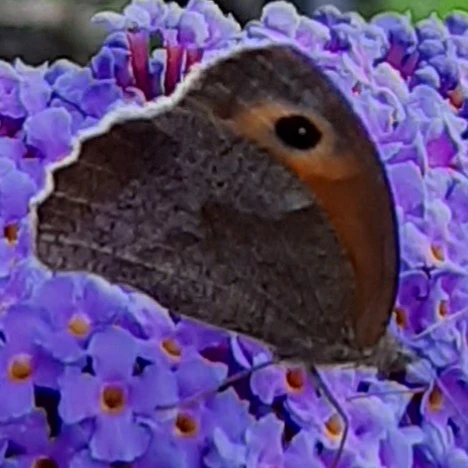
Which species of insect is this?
Maniola jurtina
